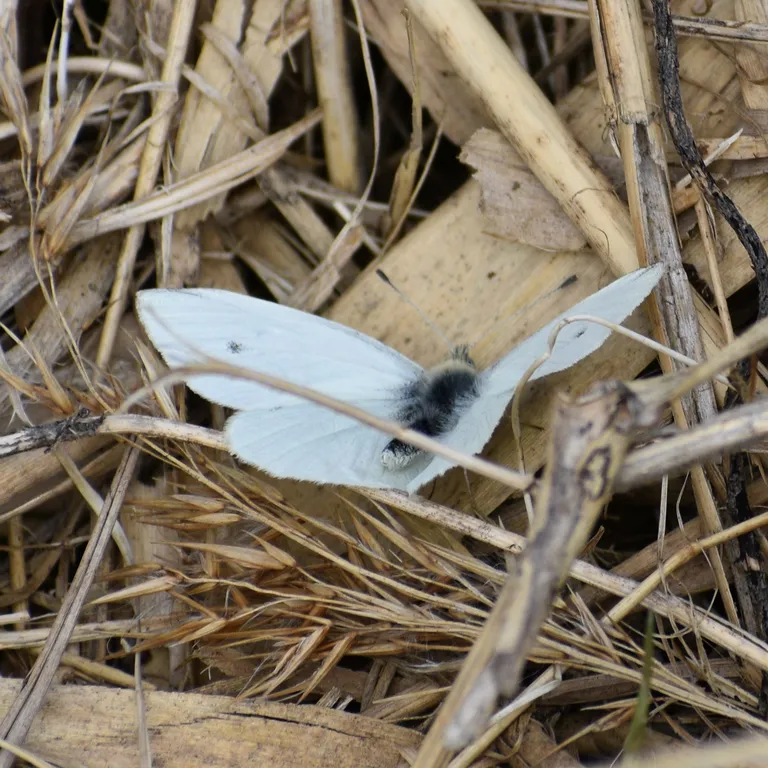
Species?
Pieris rapae
